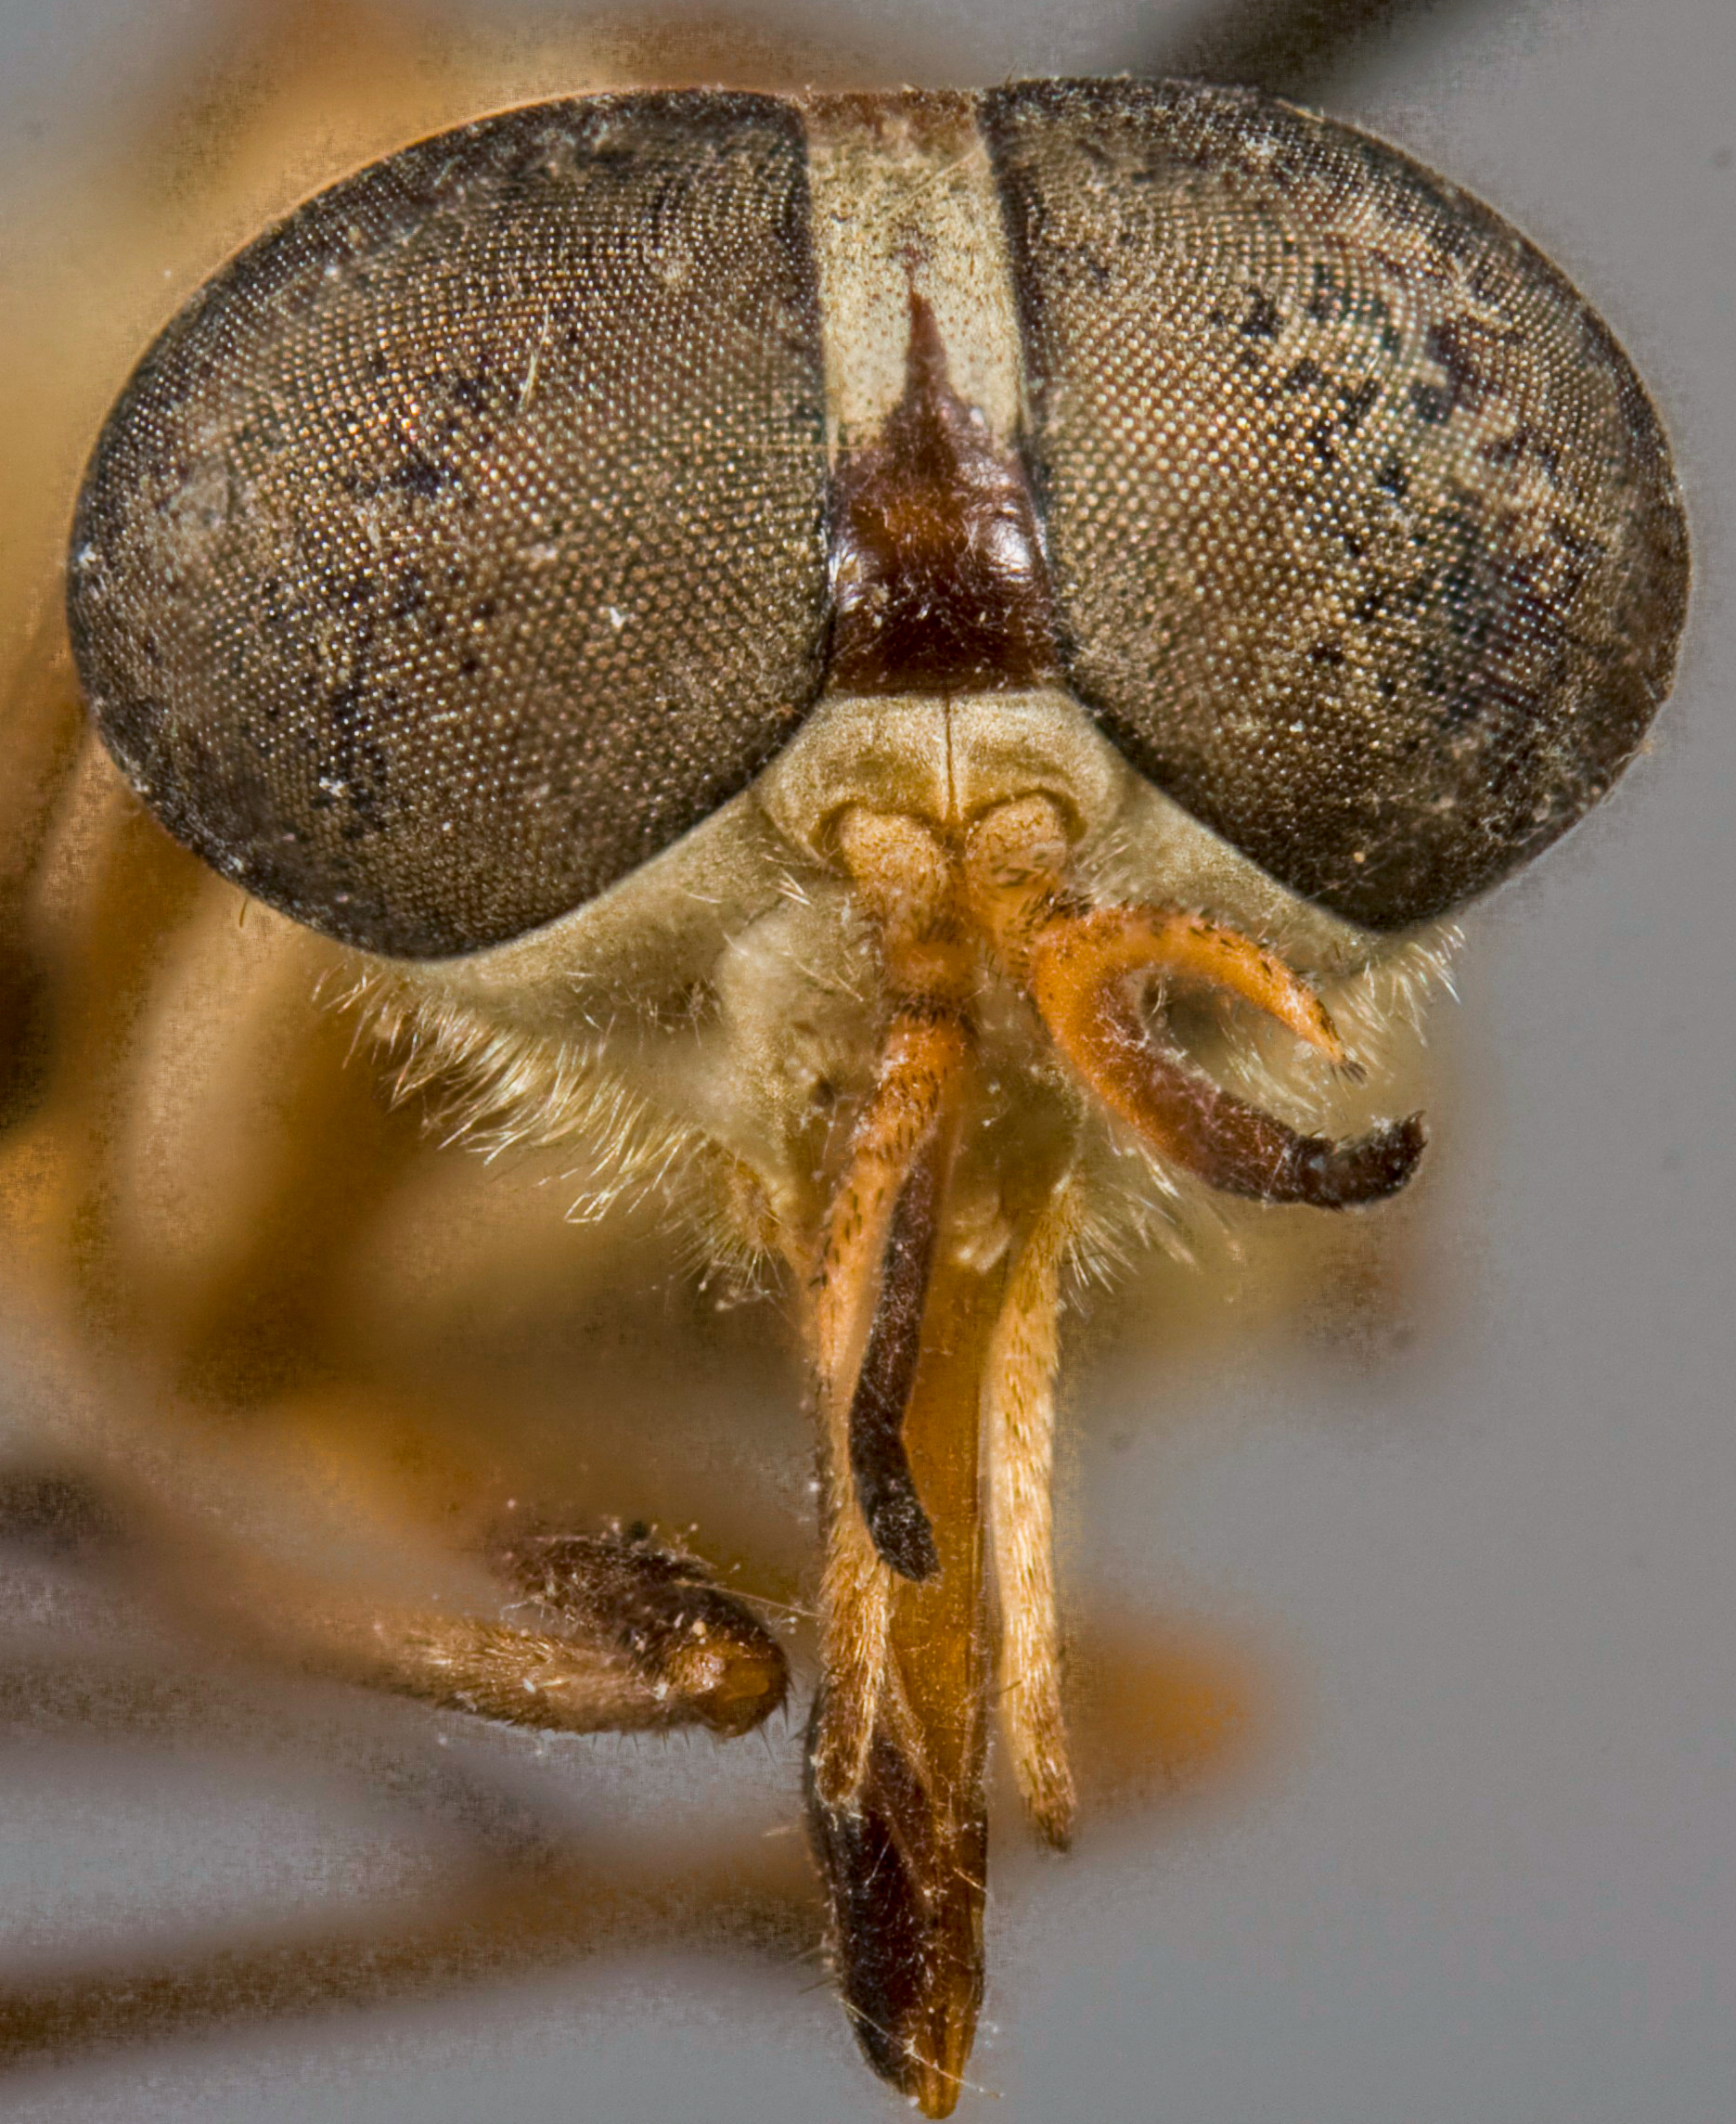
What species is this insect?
Dichelacera analis (also Dichelacera fasciata)
